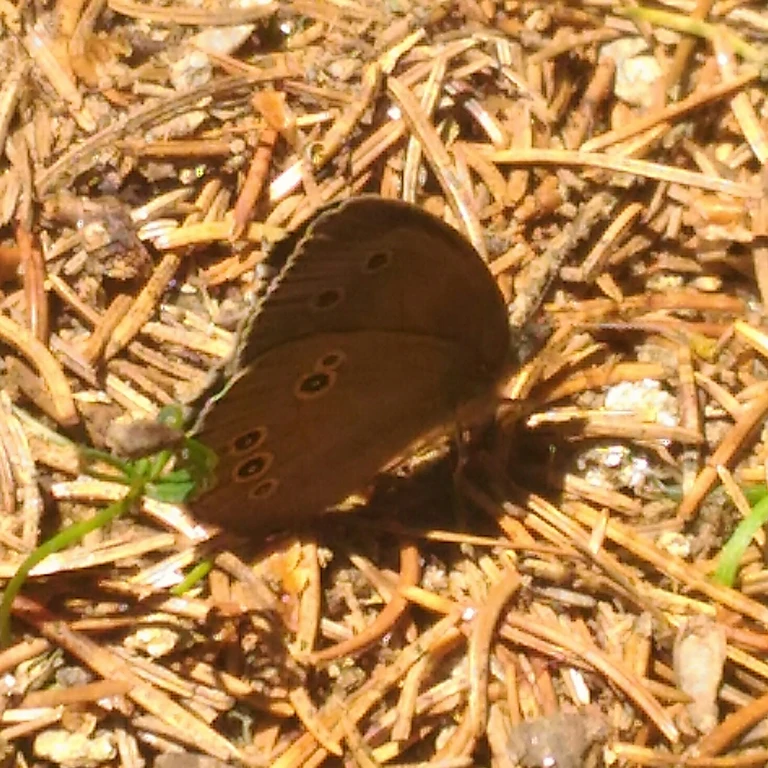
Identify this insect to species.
Aphantopus hyperantus
